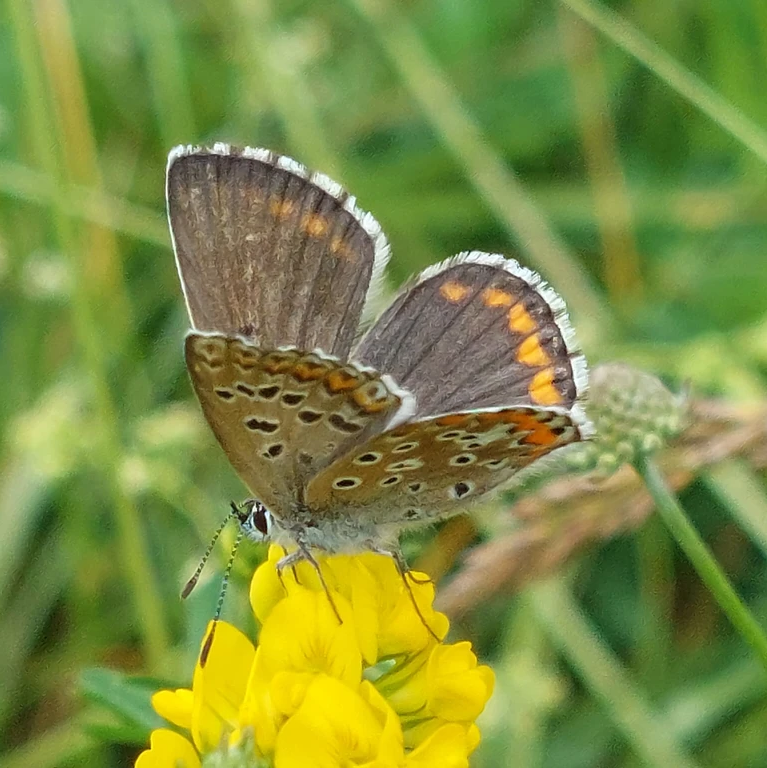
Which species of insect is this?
Lysandra bellargus
